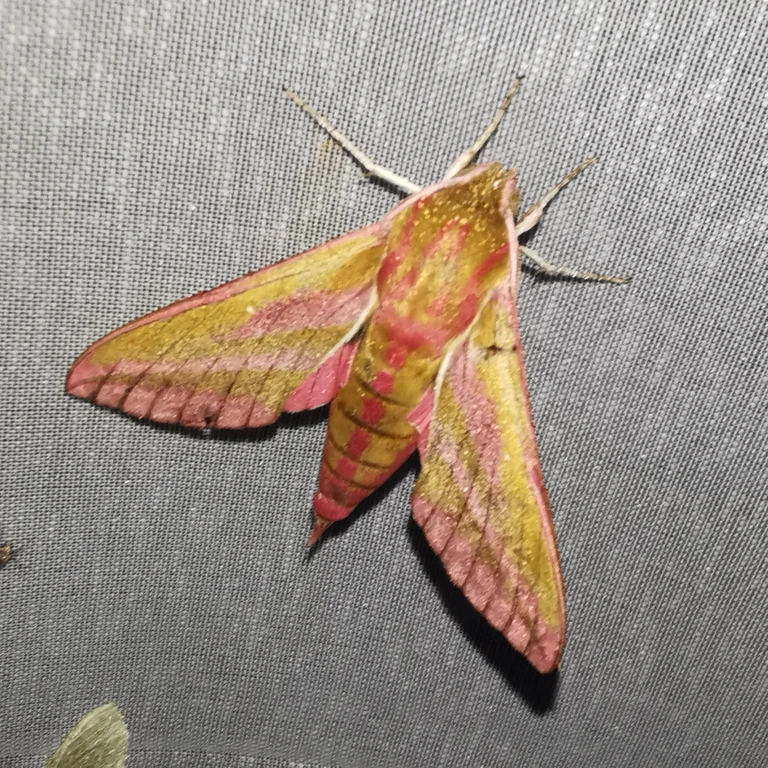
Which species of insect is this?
Deilephila elpenor
